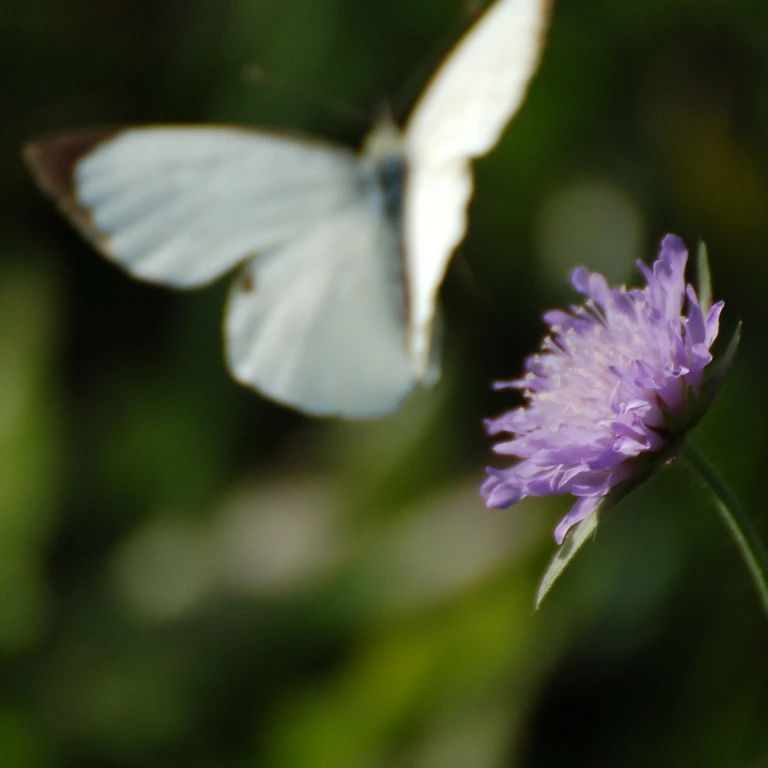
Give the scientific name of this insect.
Pieris brassicae
